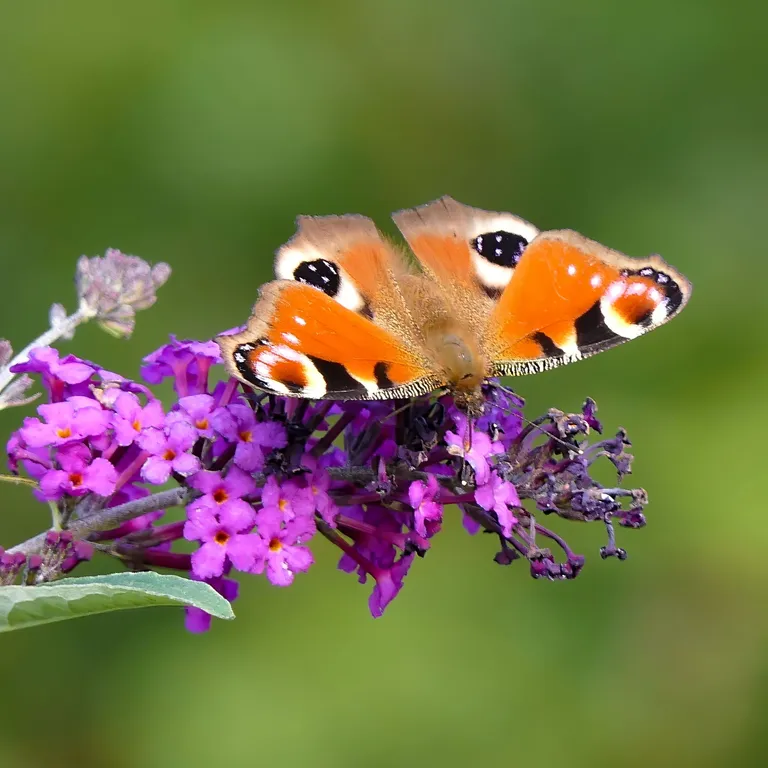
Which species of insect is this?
Aglais io
